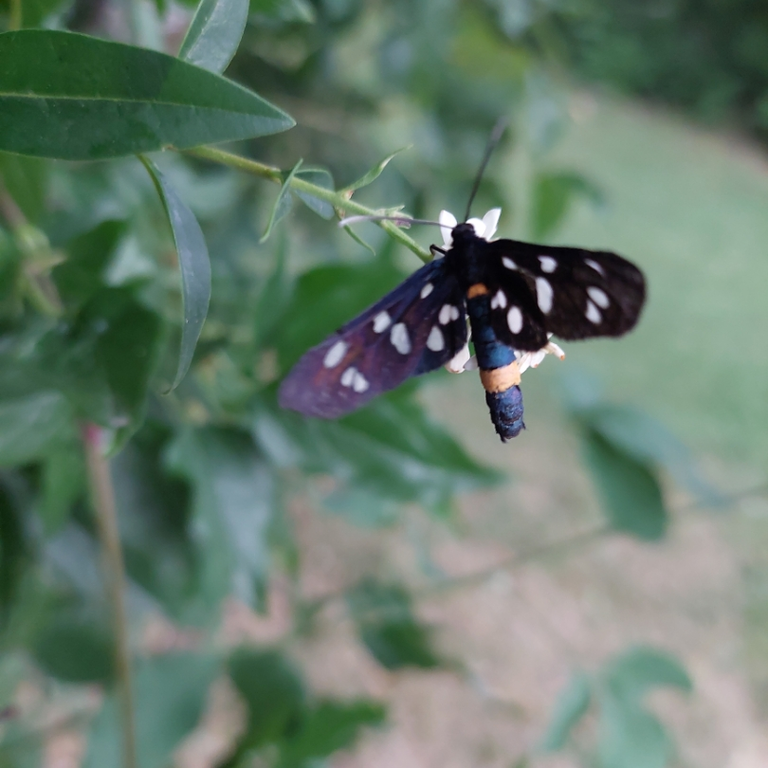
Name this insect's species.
Amata phegea
